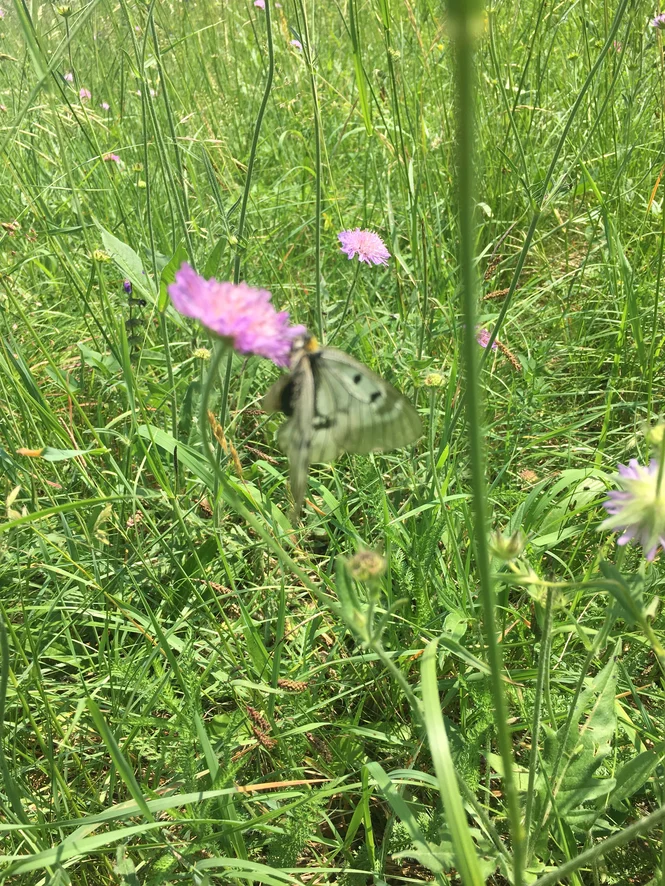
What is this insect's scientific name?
Parnassius mnemosyne
